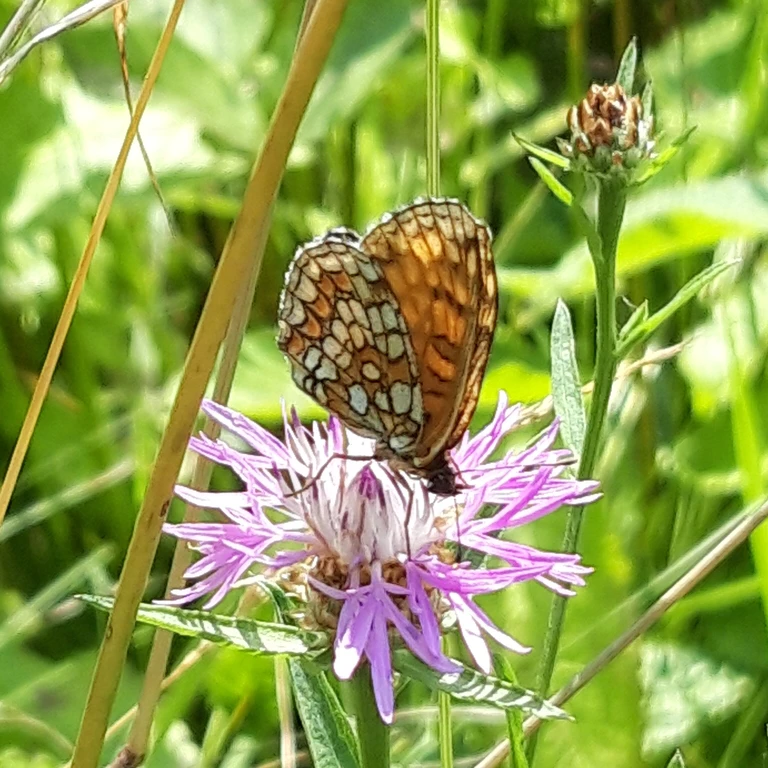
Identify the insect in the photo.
Melitaea athalia
